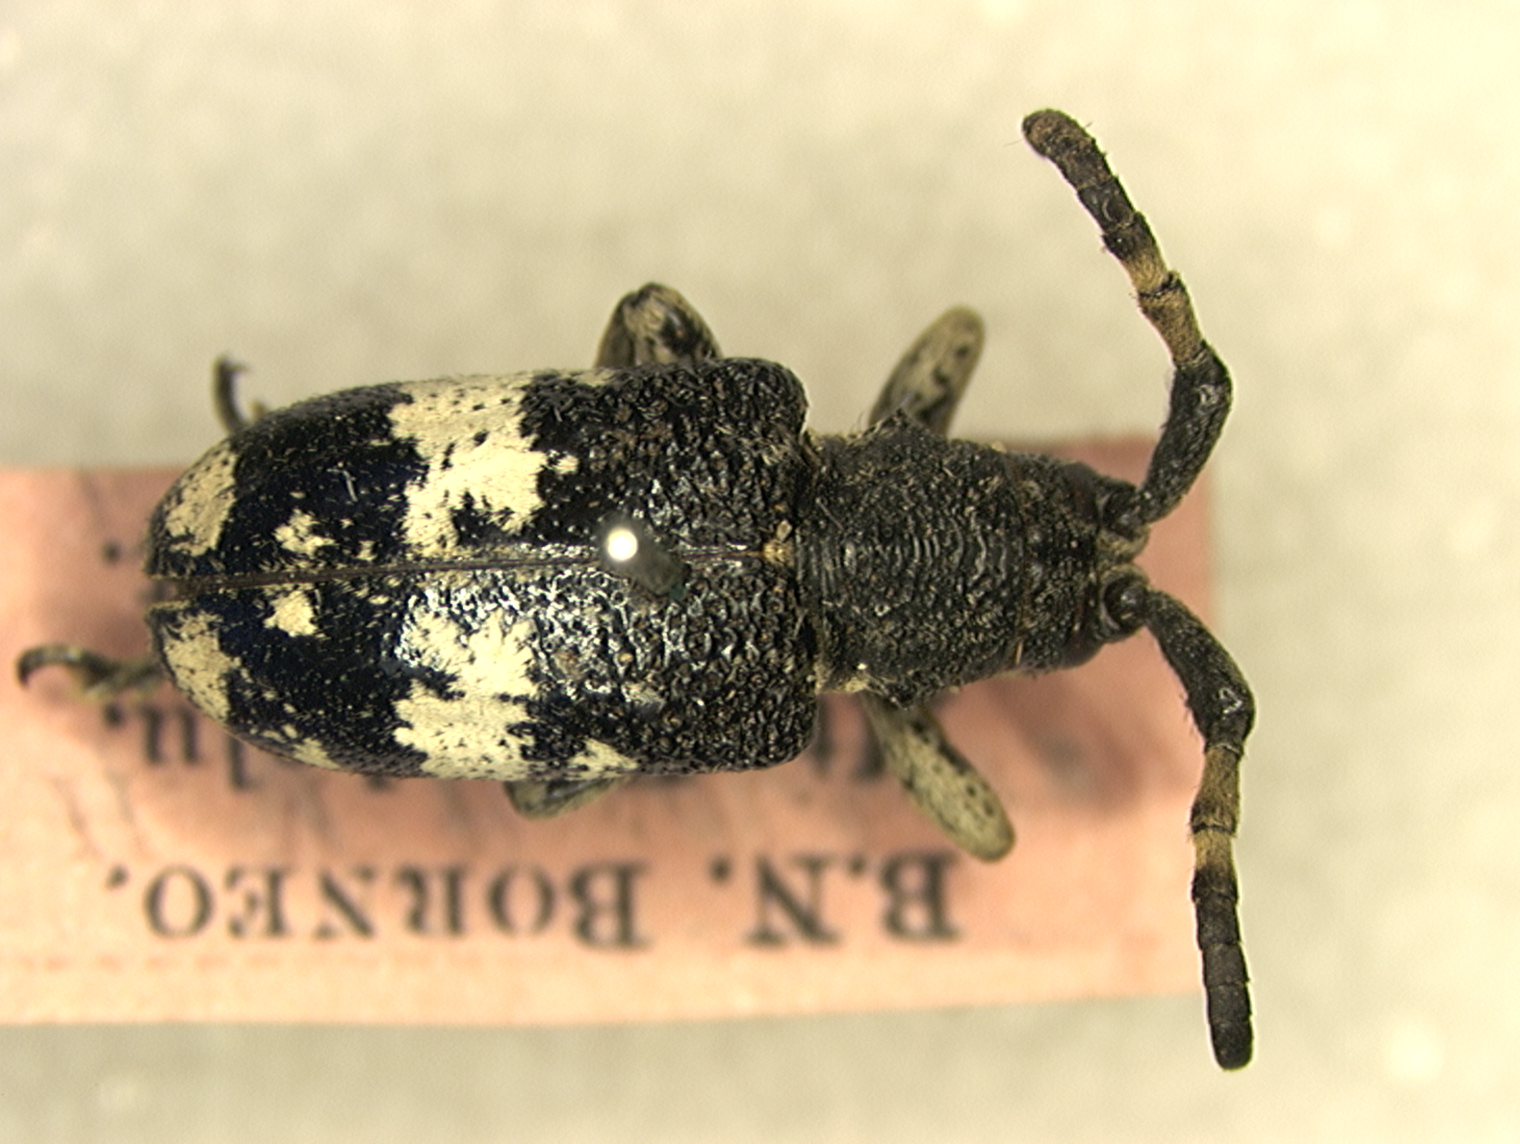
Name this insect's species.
Eustrangalis viridipennis
